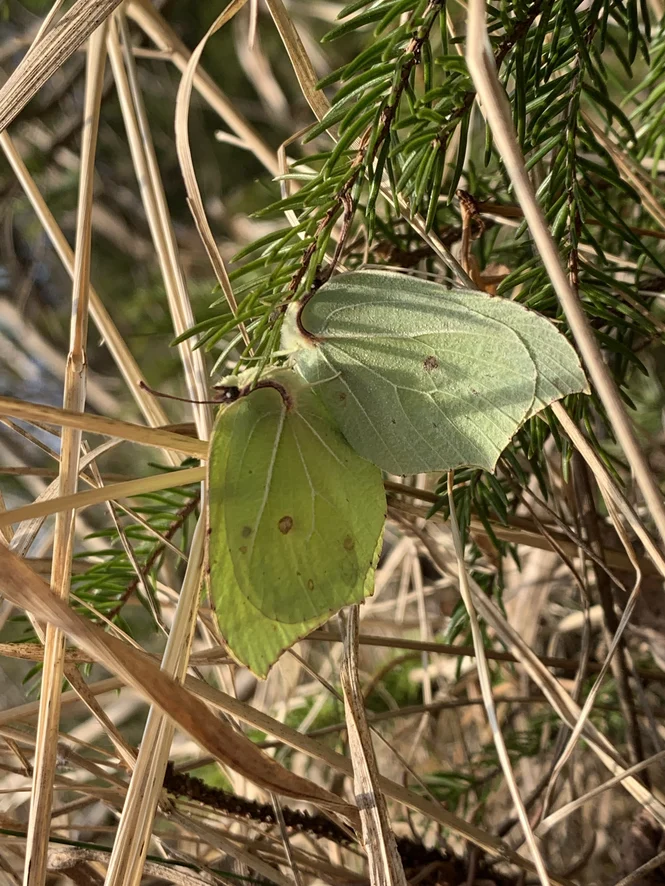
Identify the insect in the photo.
Gonepteryx rhamni
